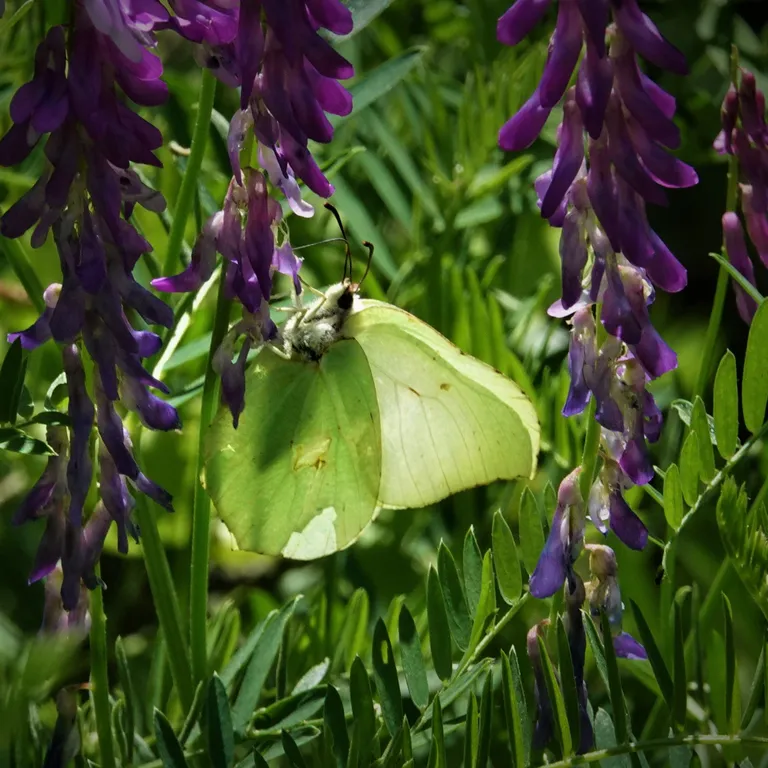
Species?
Gonepteryx rhamni
